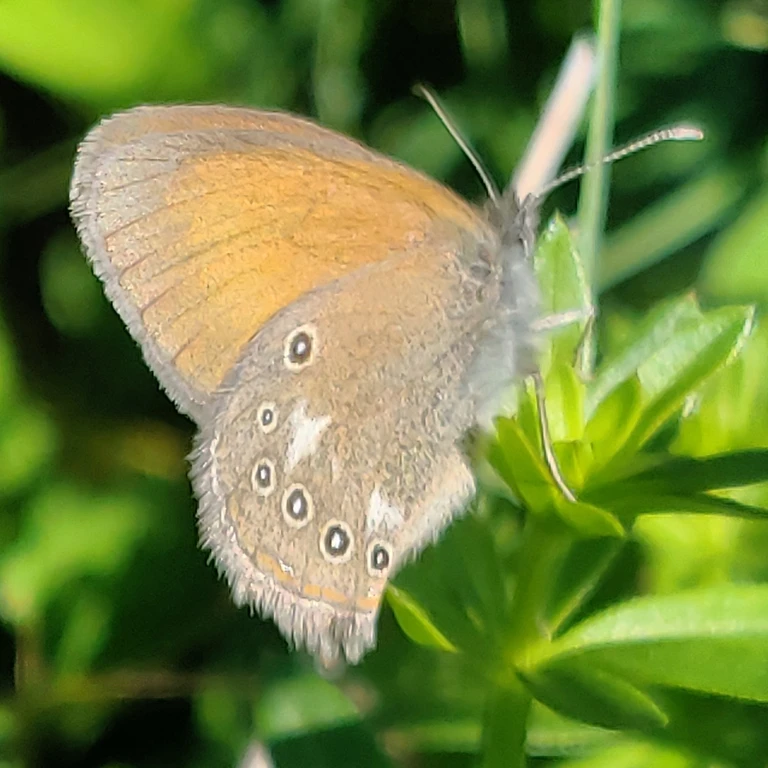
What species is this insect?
Coenonympha glycerion (also Coenonympha iphis)
